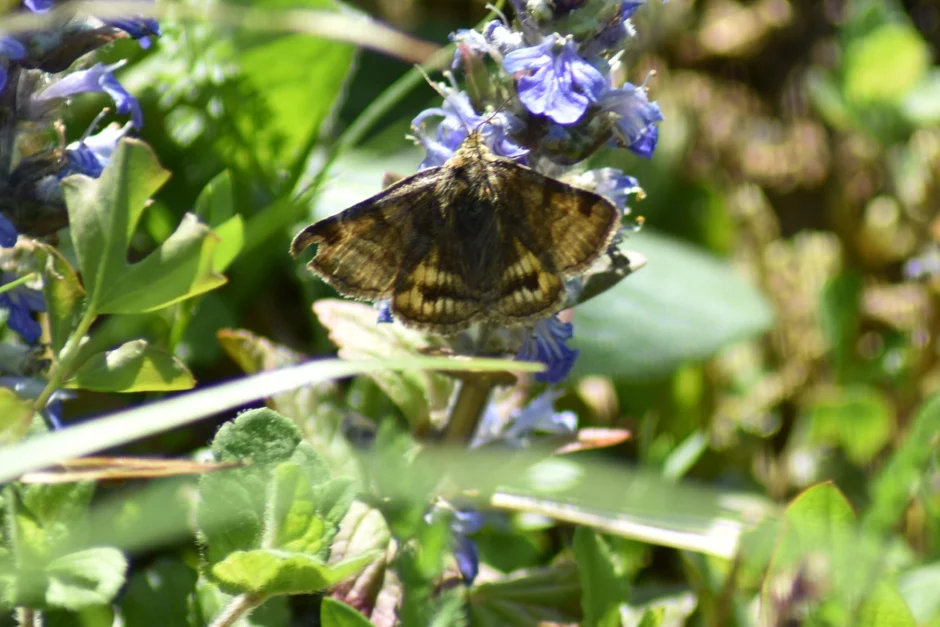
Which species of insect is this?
Euclidia glyphica
